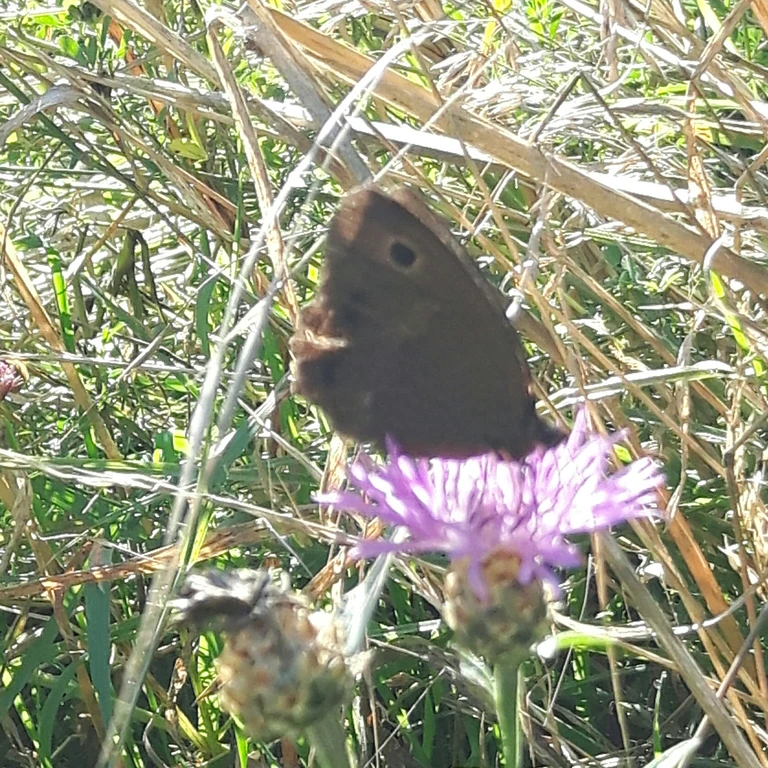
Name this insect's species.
Minois dryas
